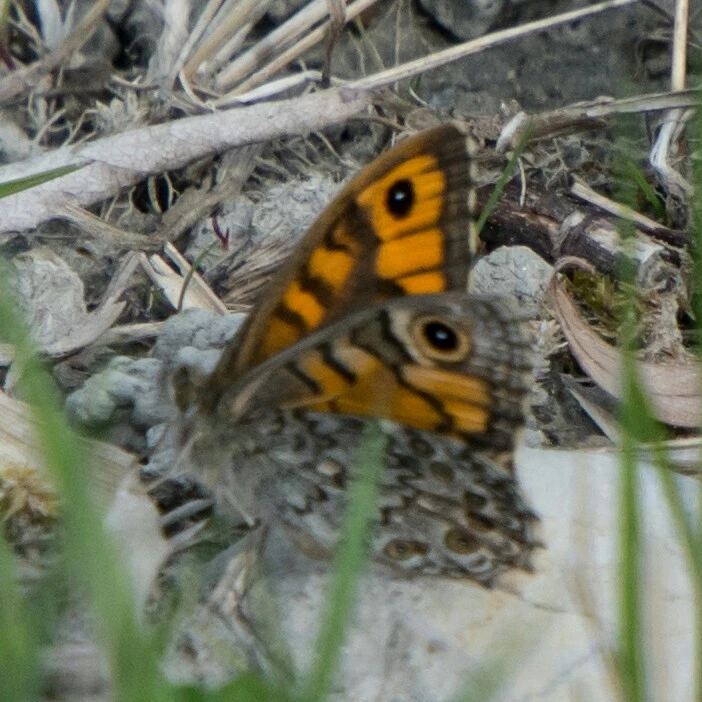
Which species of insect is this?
Lasiommata megera (also Pararge megera)
